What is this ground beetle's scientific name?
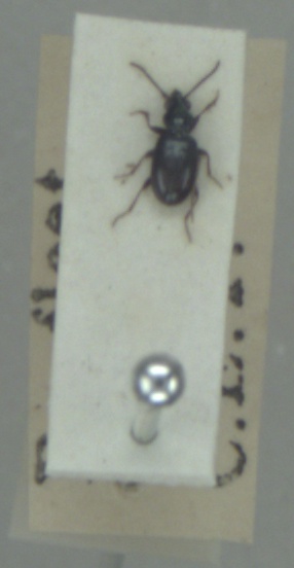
Bembidion normannum
